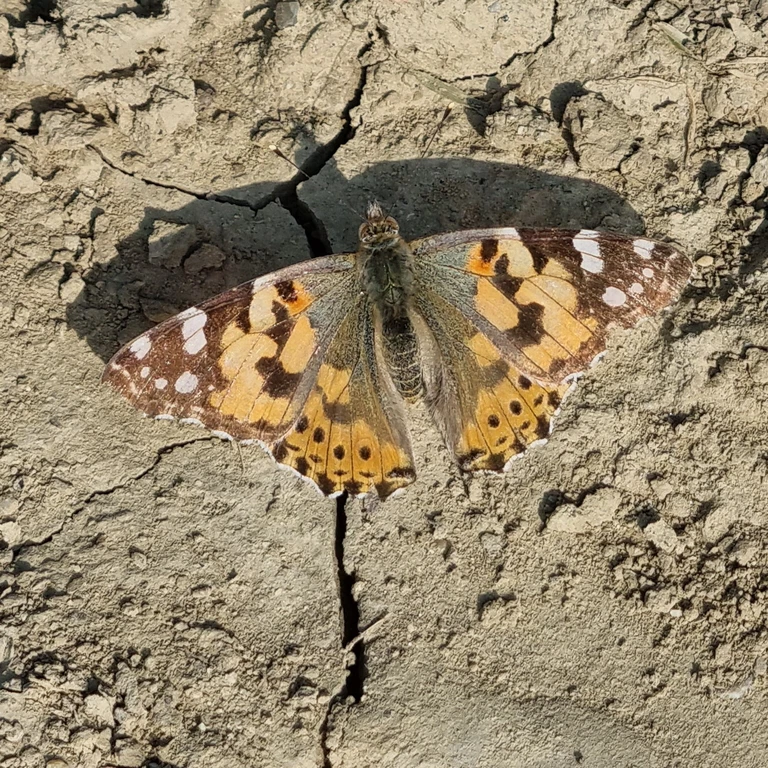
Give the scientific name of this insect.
Vanessa cardui
